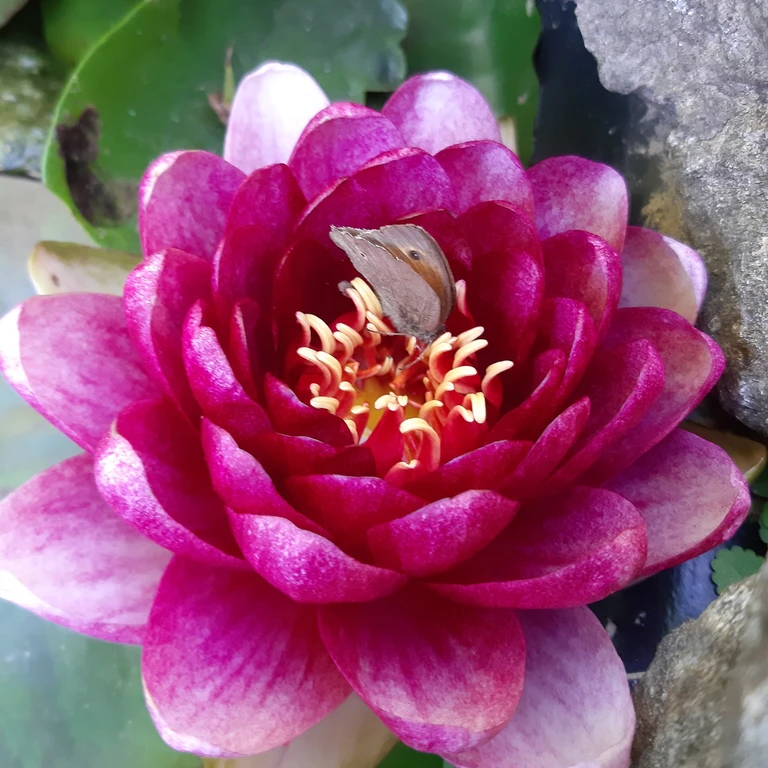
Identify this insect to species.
Maniola jurtina
